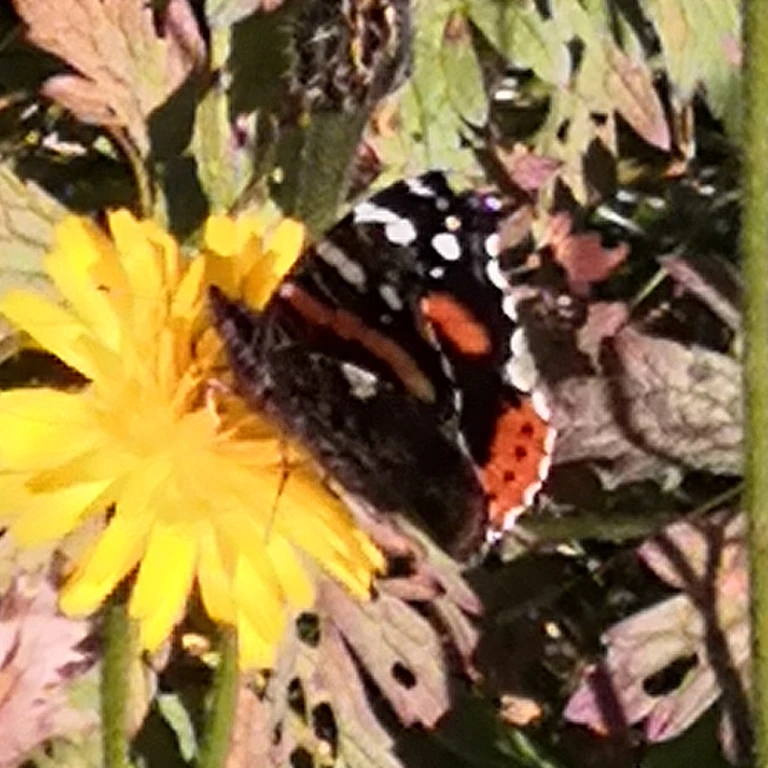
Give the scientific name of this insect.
Vanessa atalanta
